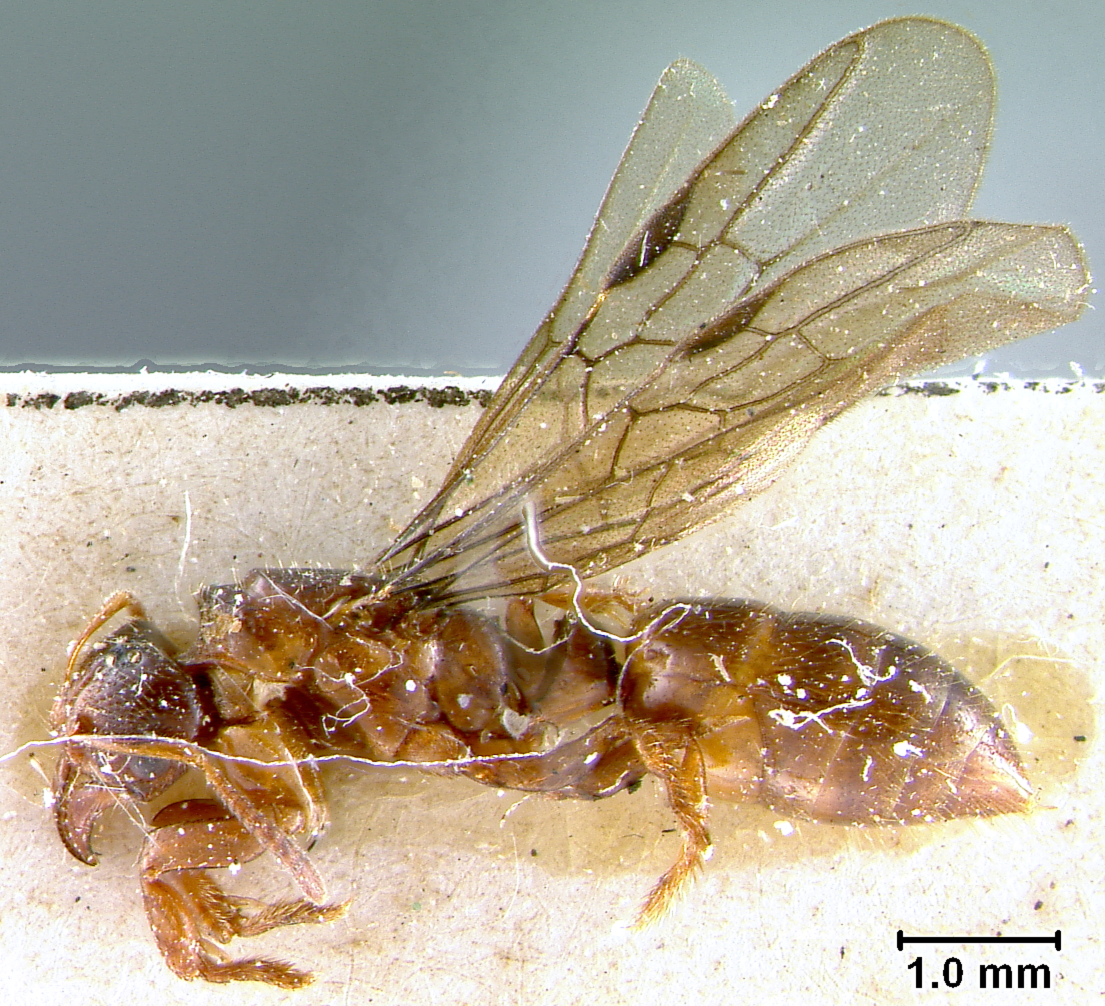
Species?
Centromyrmex donisthorpei
